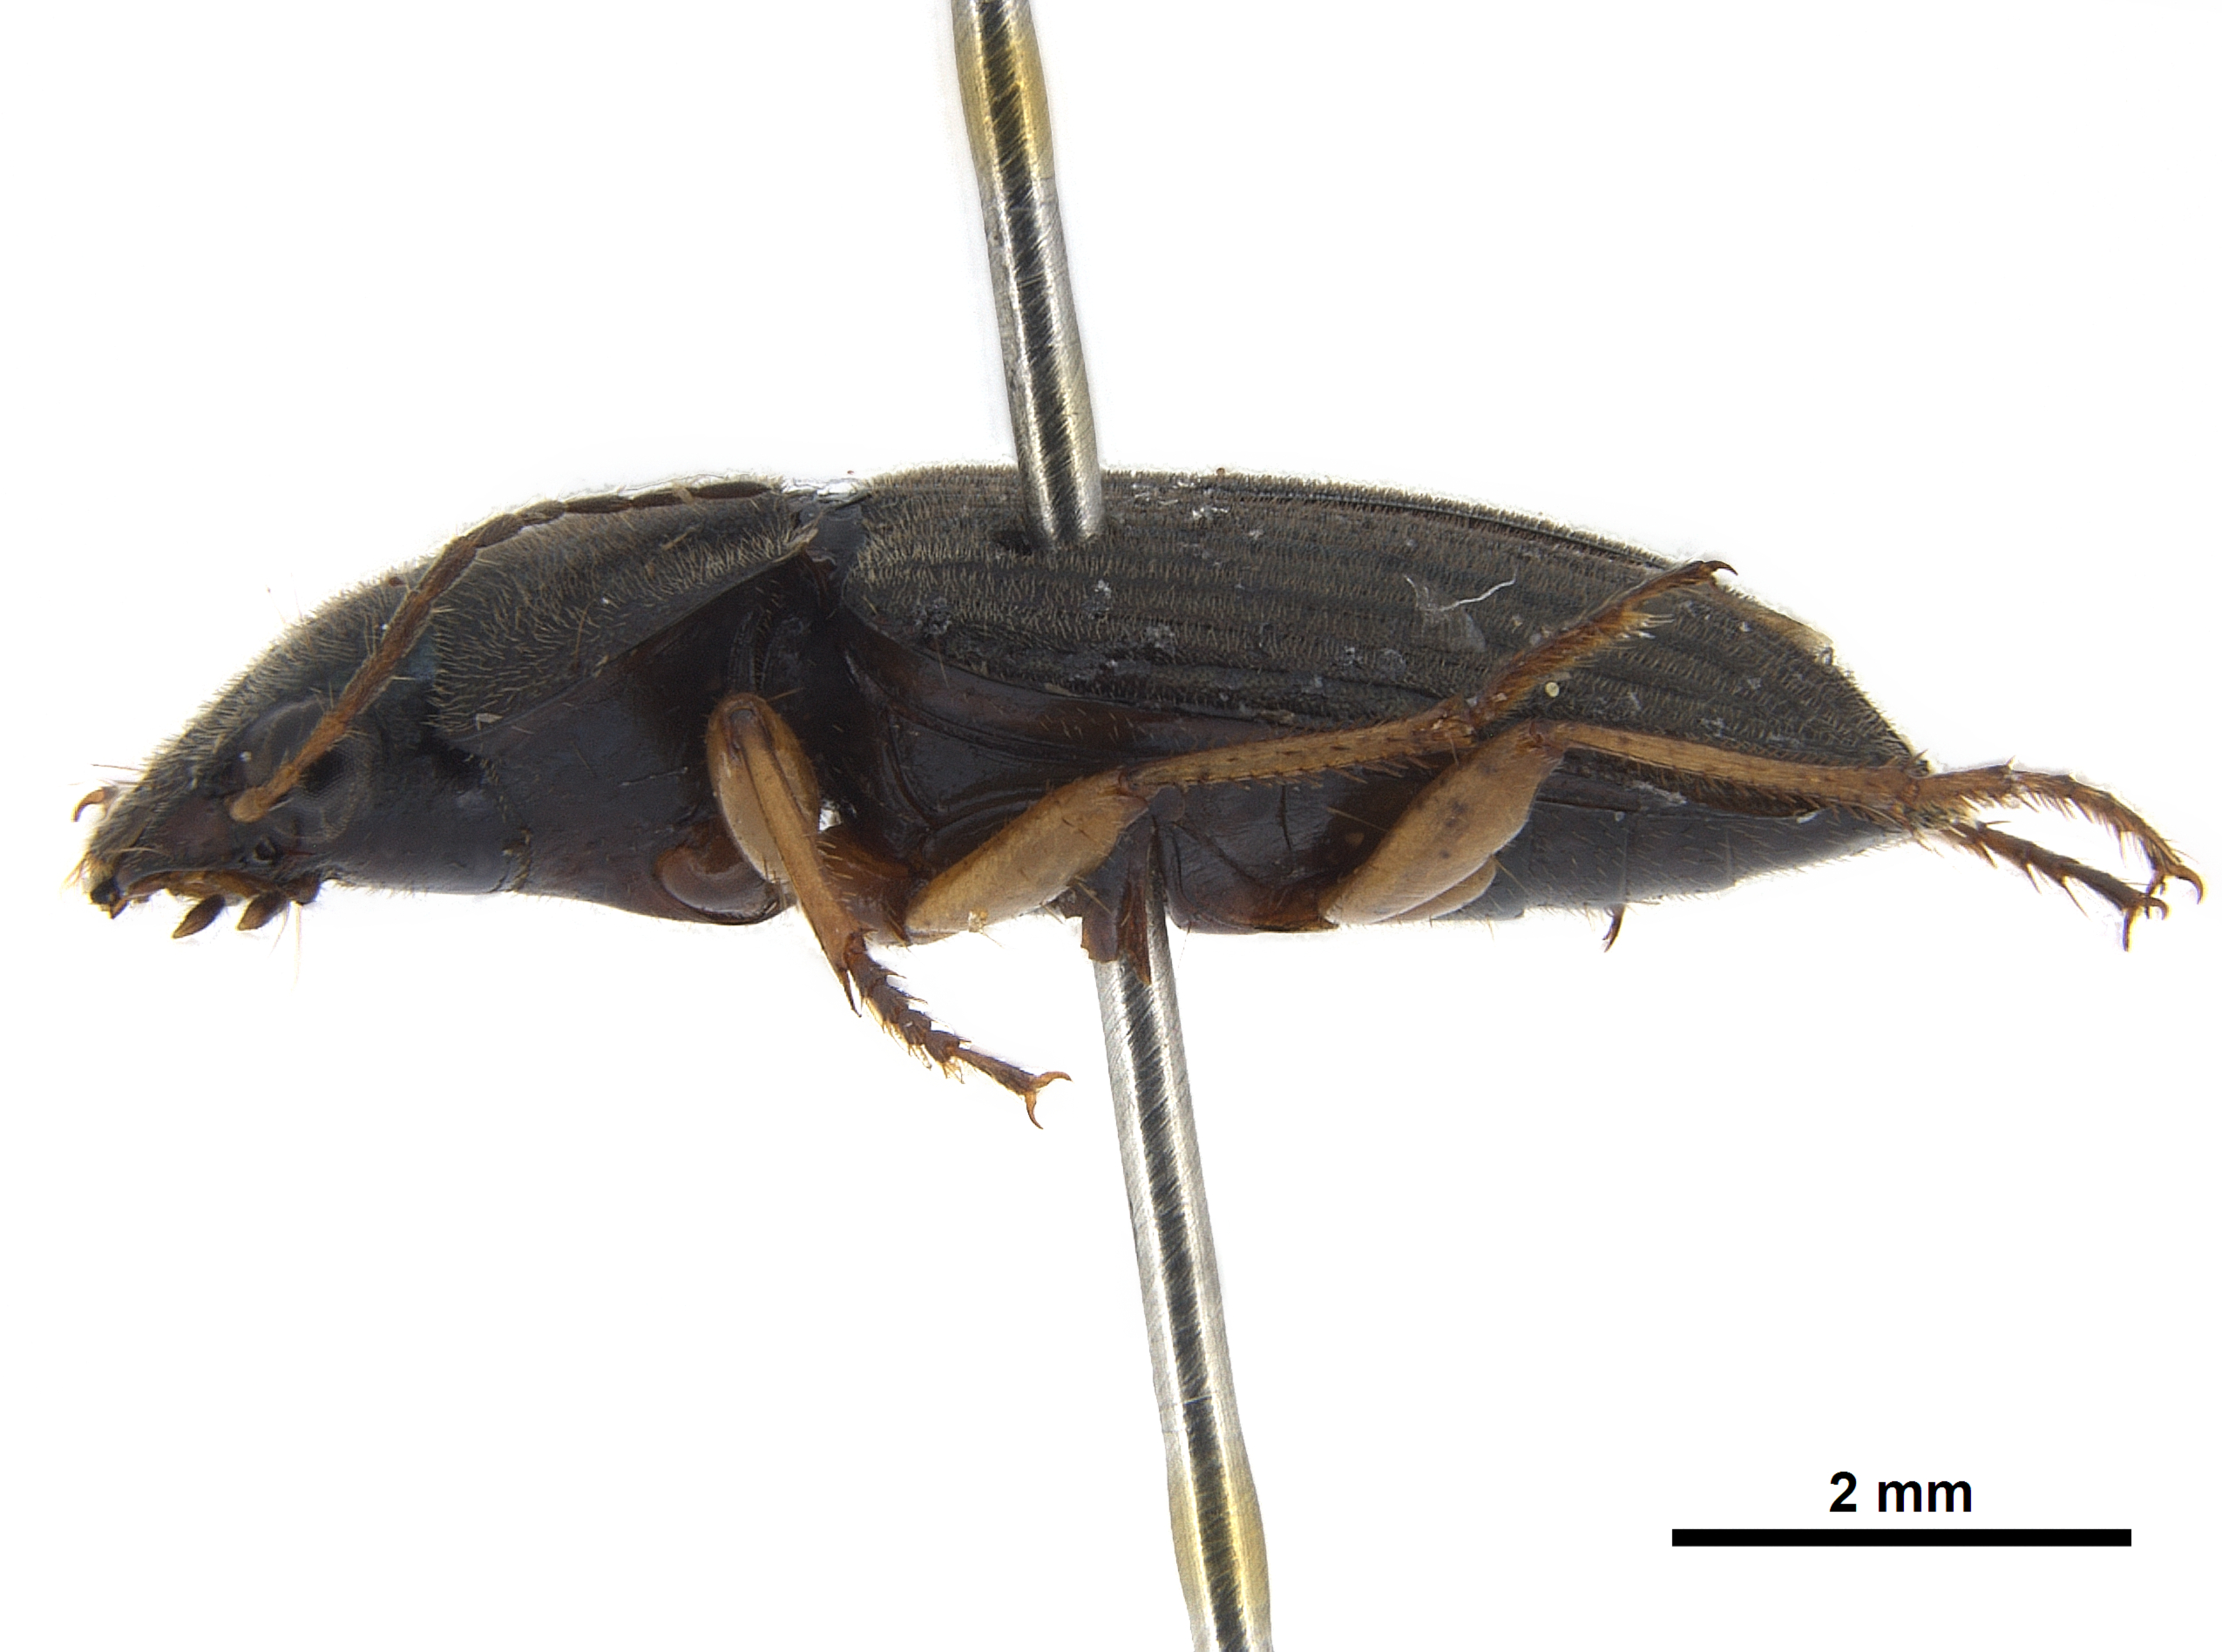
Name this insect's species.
Platymetopus flavilabris
